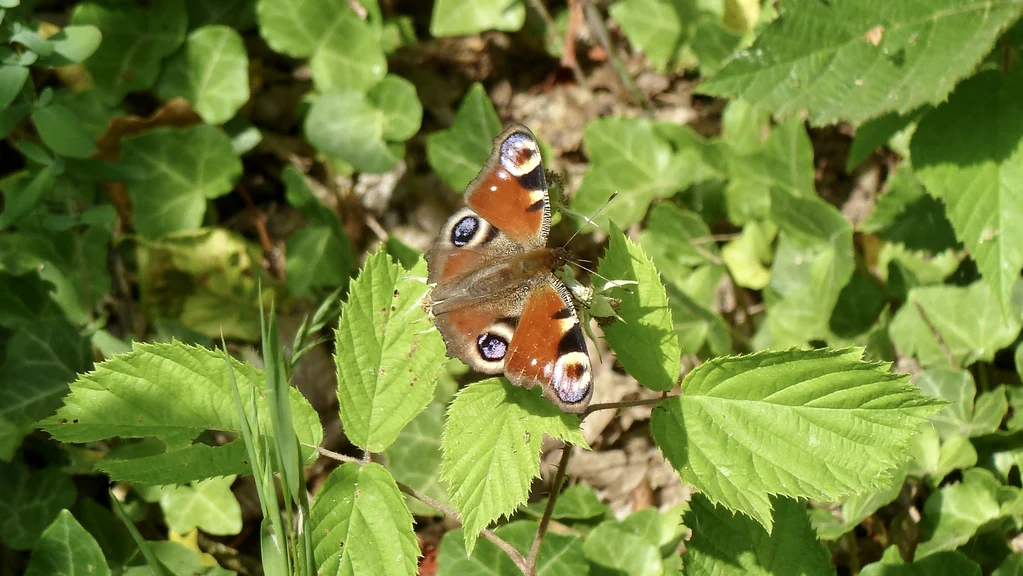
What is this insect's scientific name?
Aglais io
